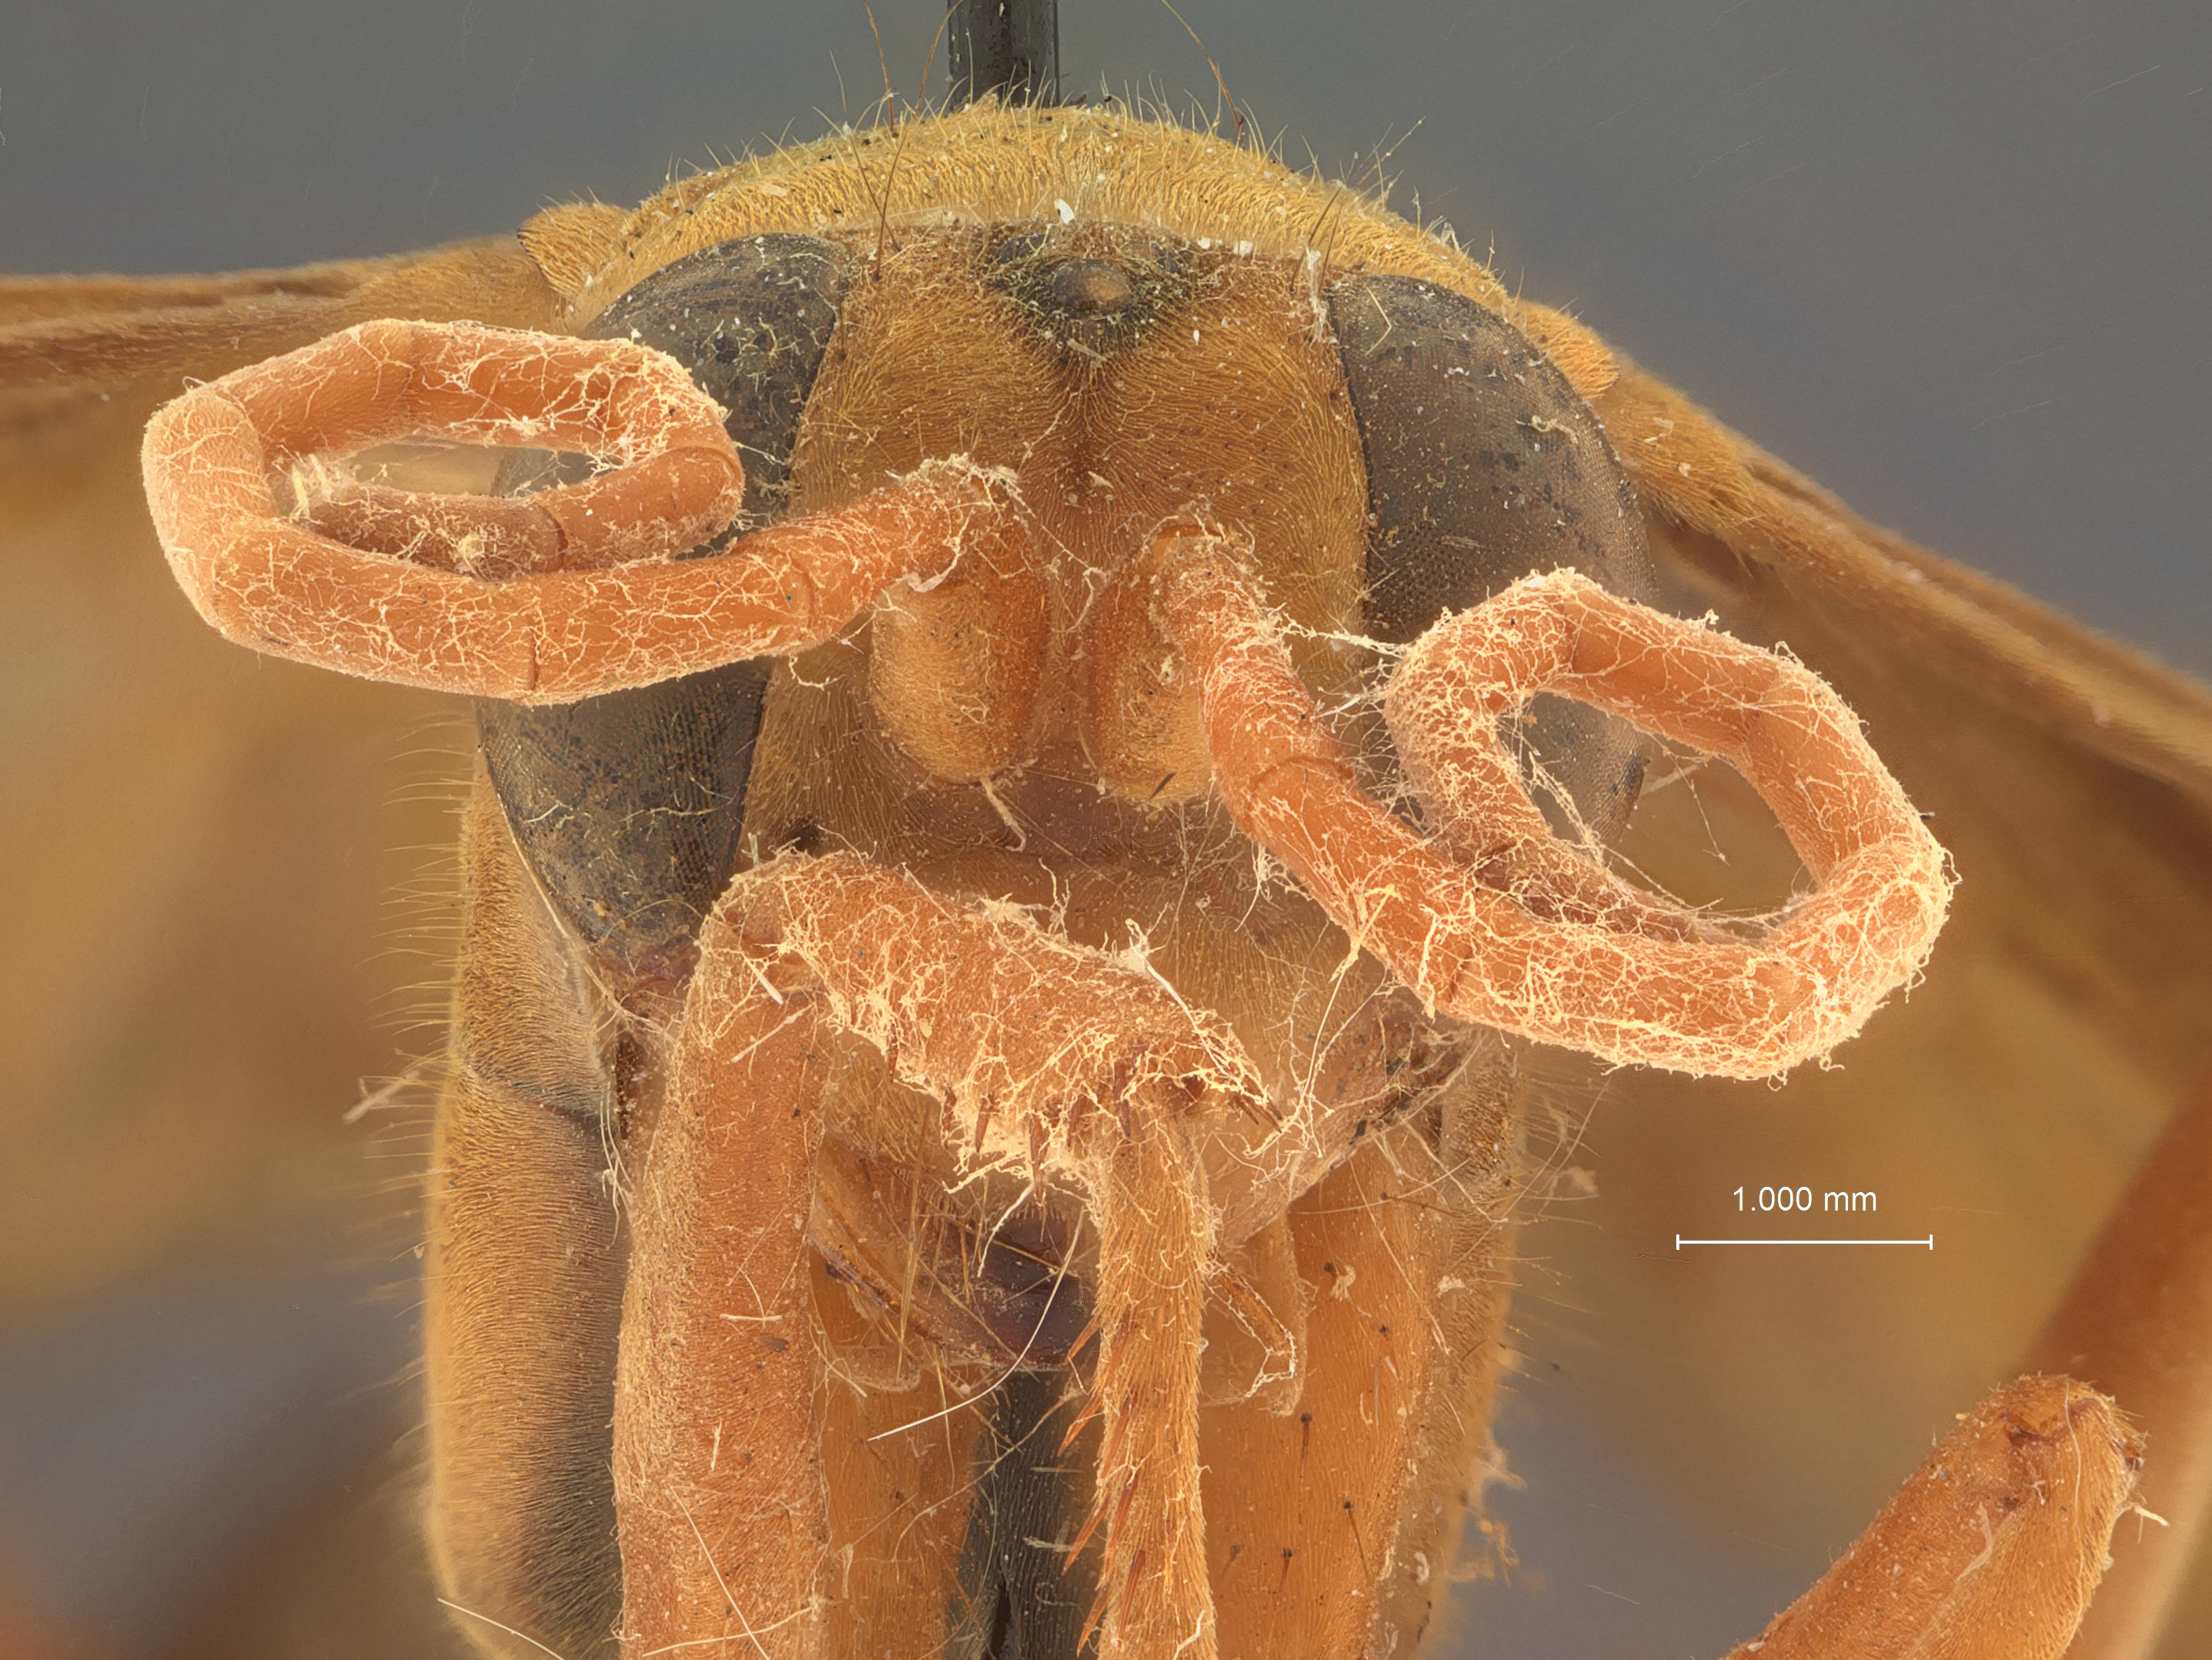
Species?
Hemipepsis grahami
